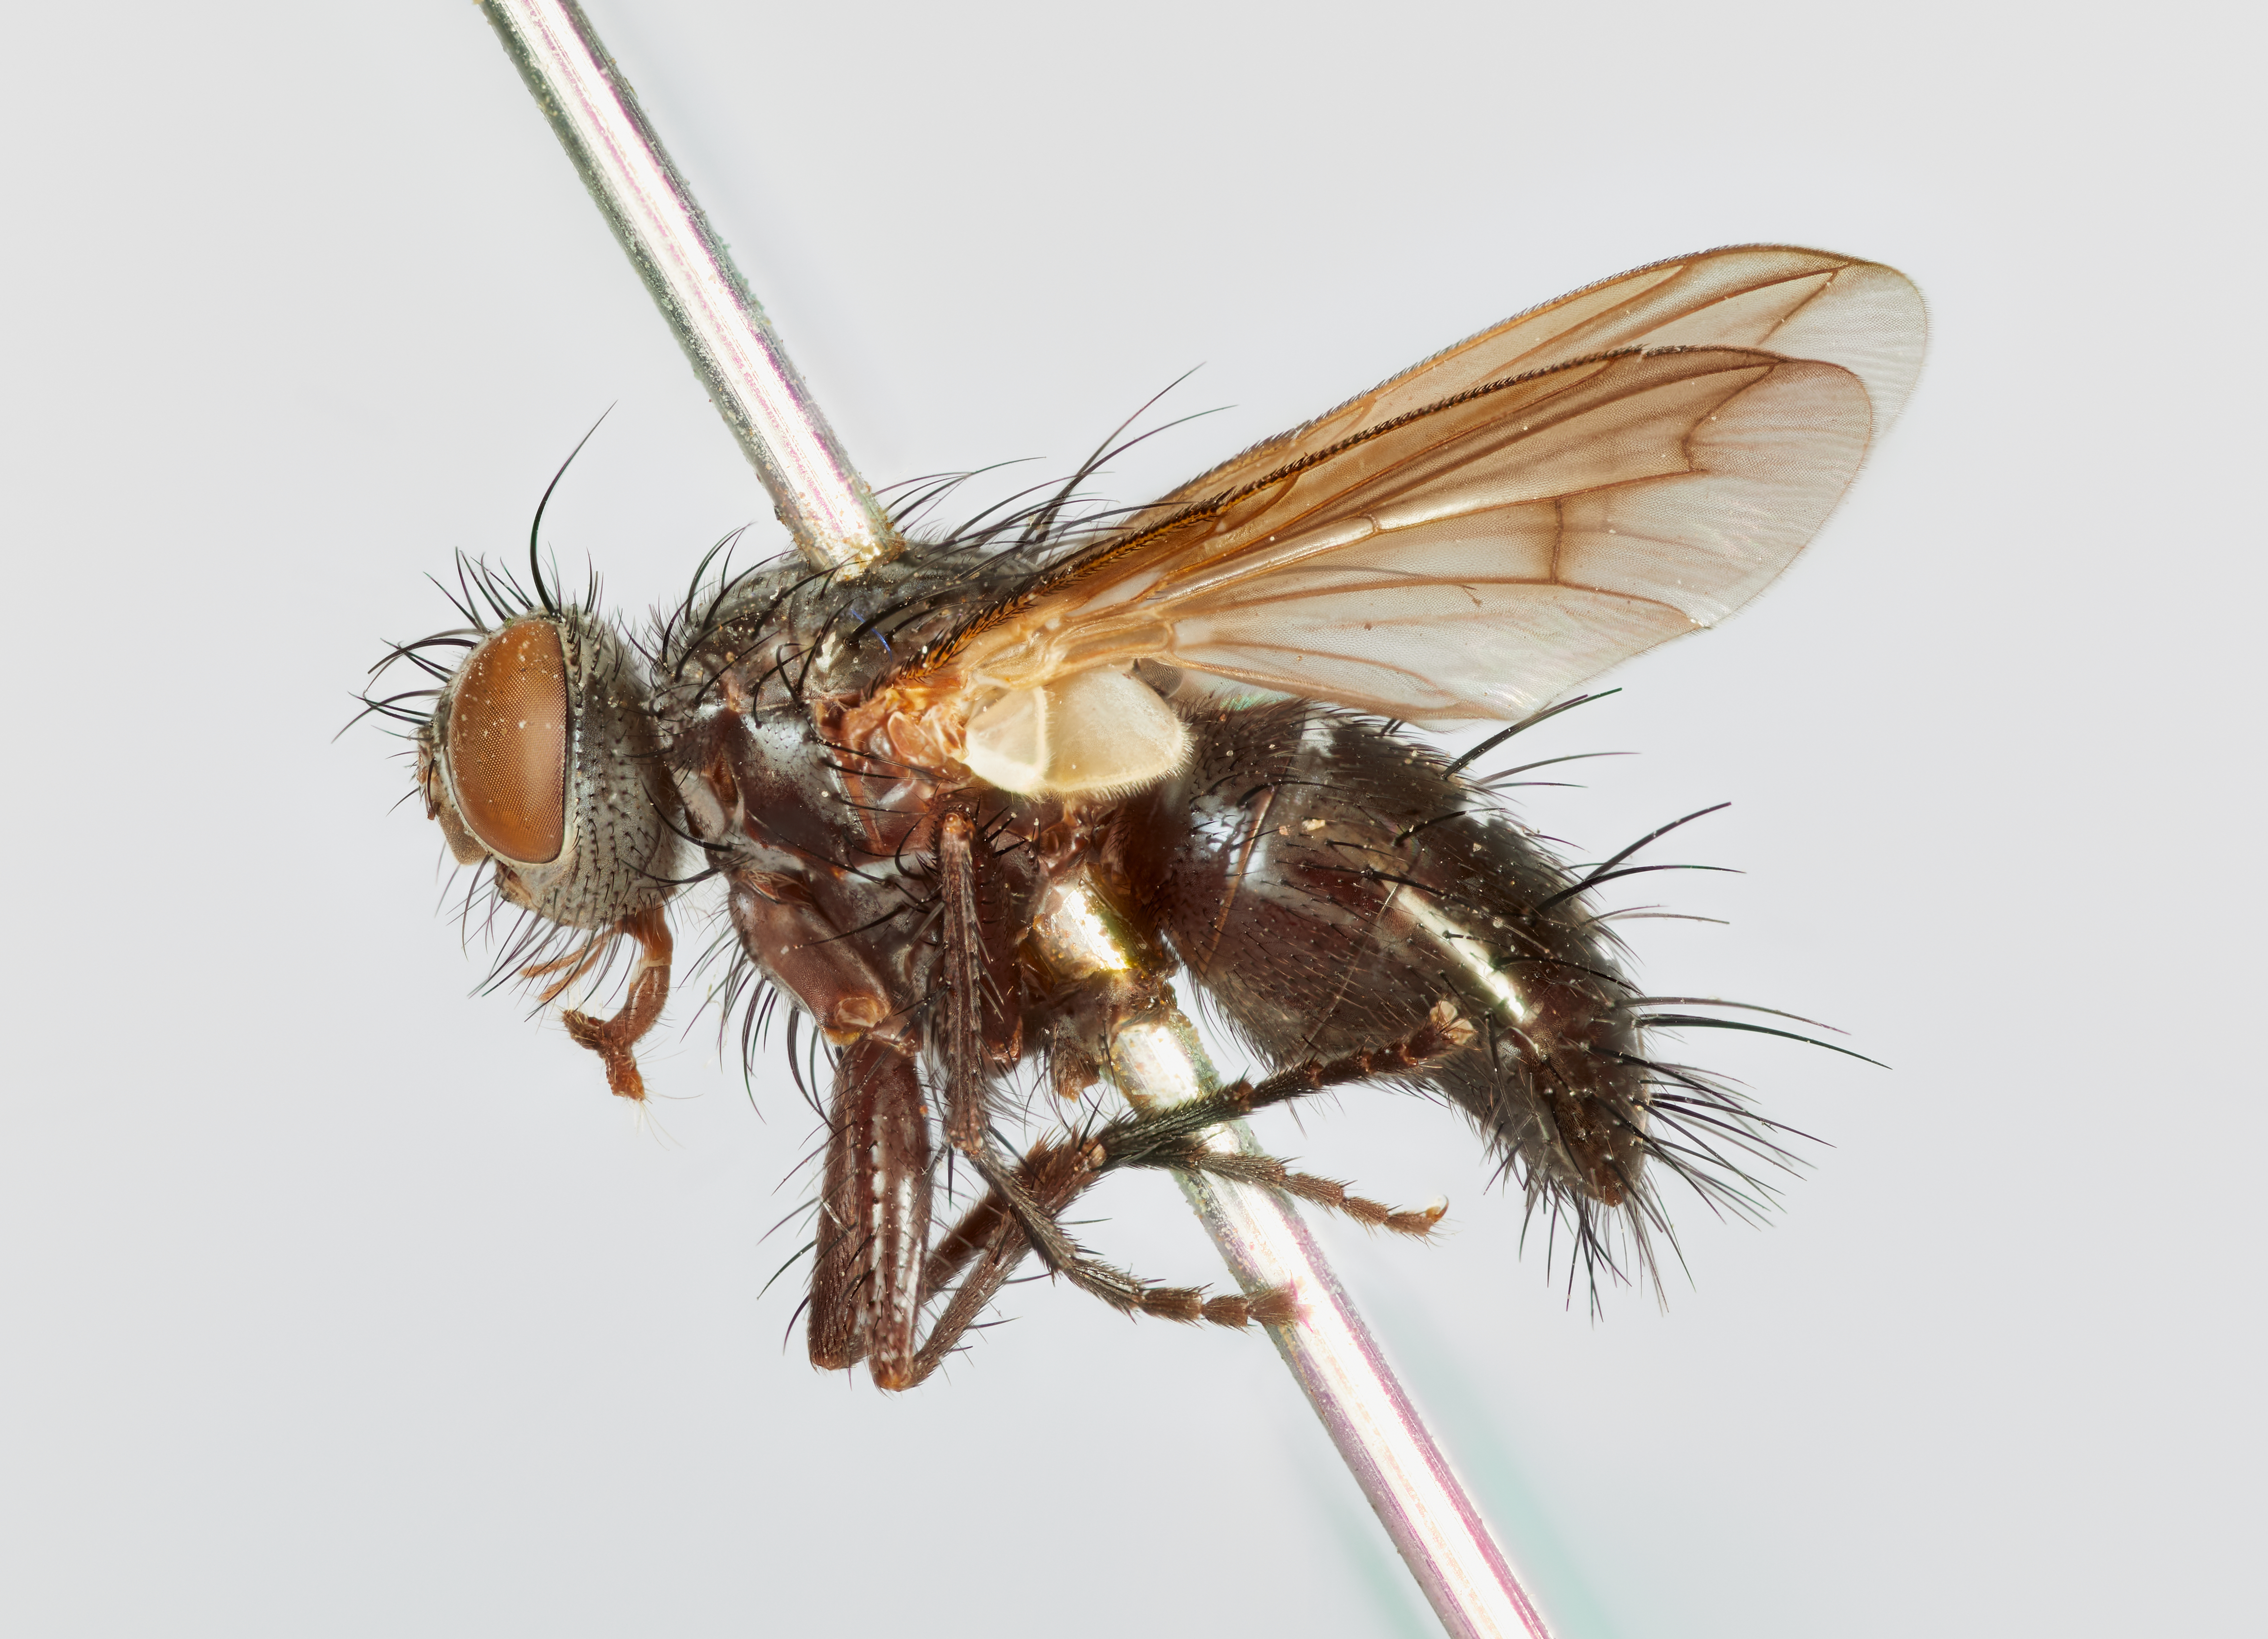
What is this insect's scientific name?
Tricogena setipennis
